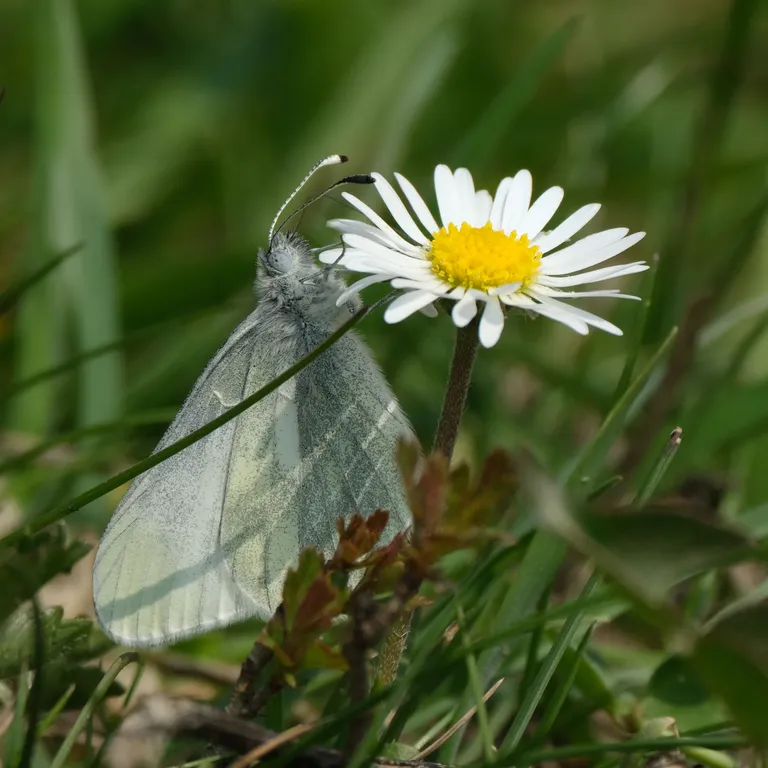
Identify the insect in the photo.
Leptidea sinapis/juvernica
